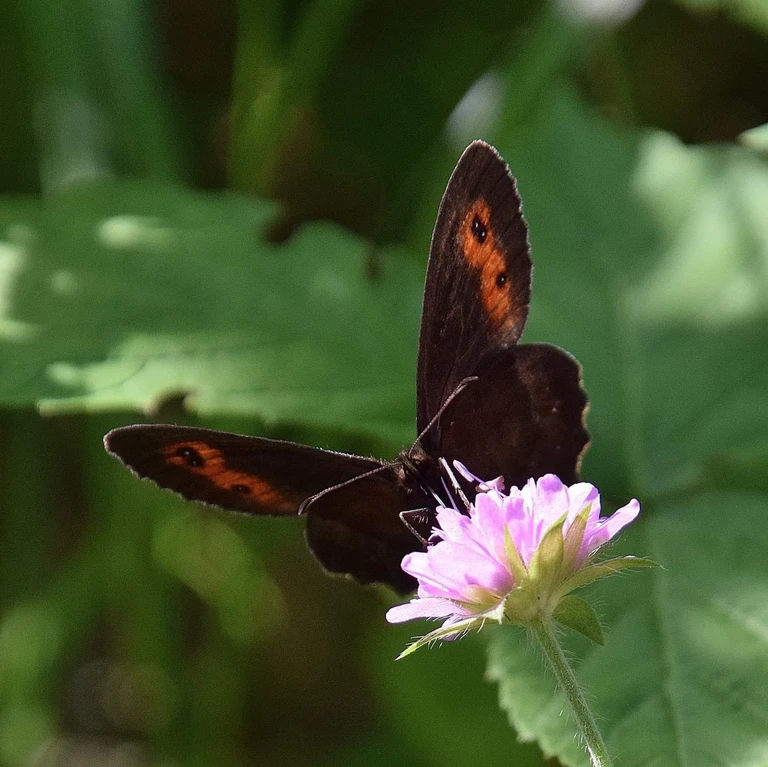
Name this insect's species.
Erebia aethiops
